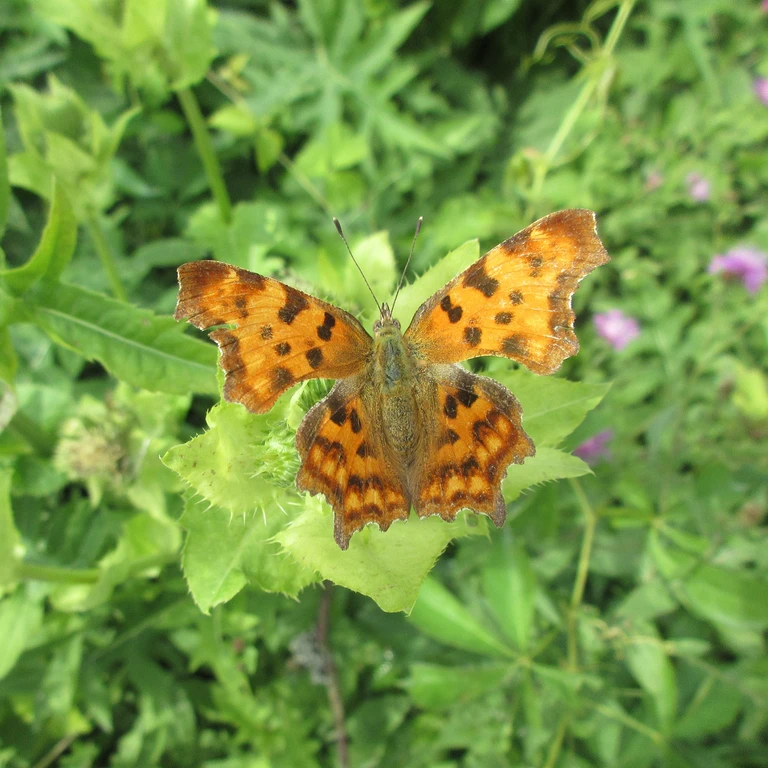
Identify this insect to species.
Polygonia c-album
